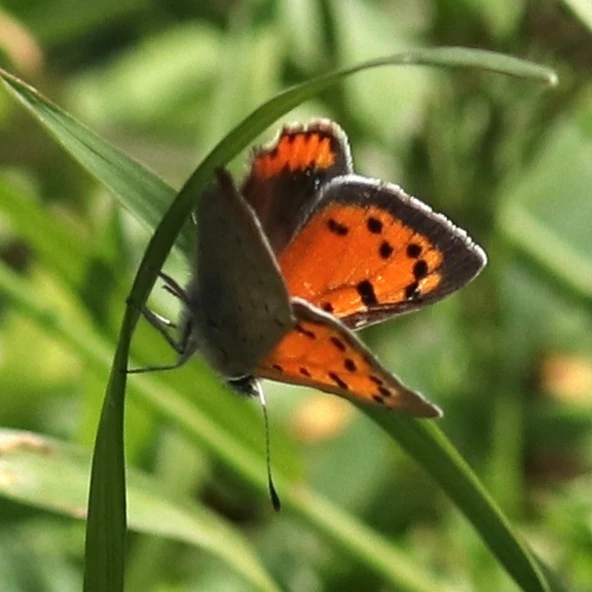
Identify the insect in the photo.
Lycaena phlaeas
